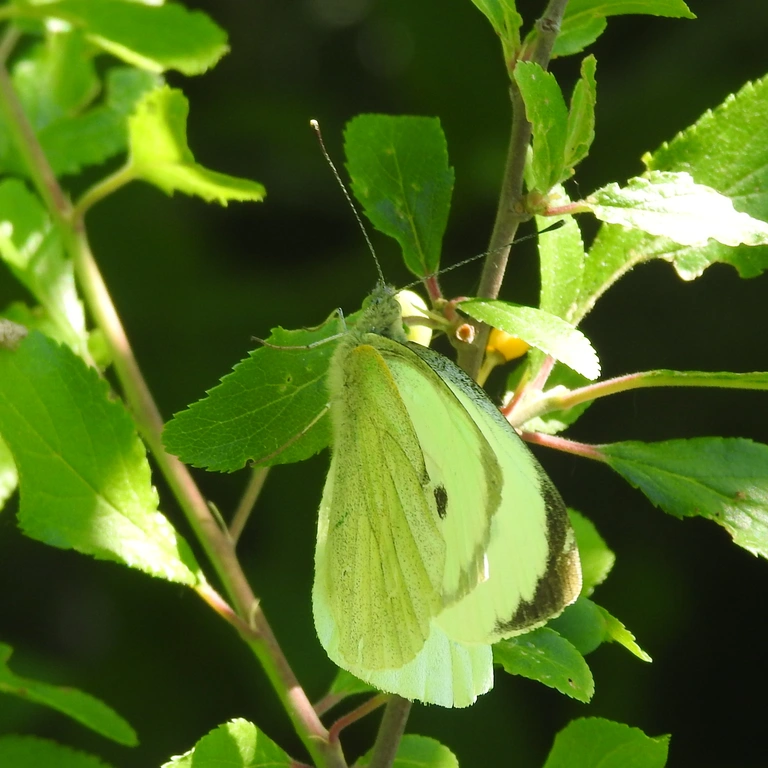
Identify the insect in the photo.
Pieris brassicae
